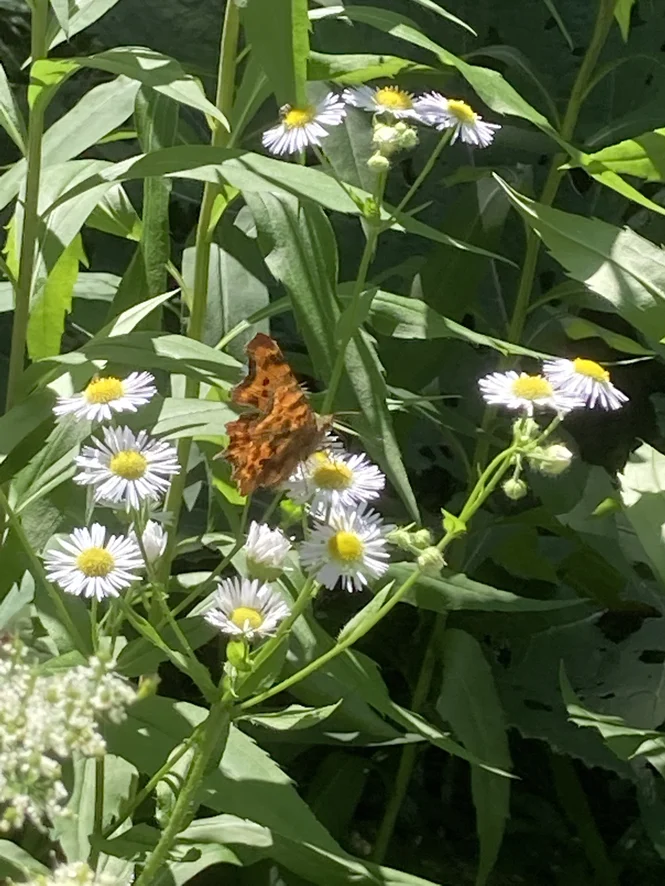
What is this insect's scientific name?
Polygonia c-album
